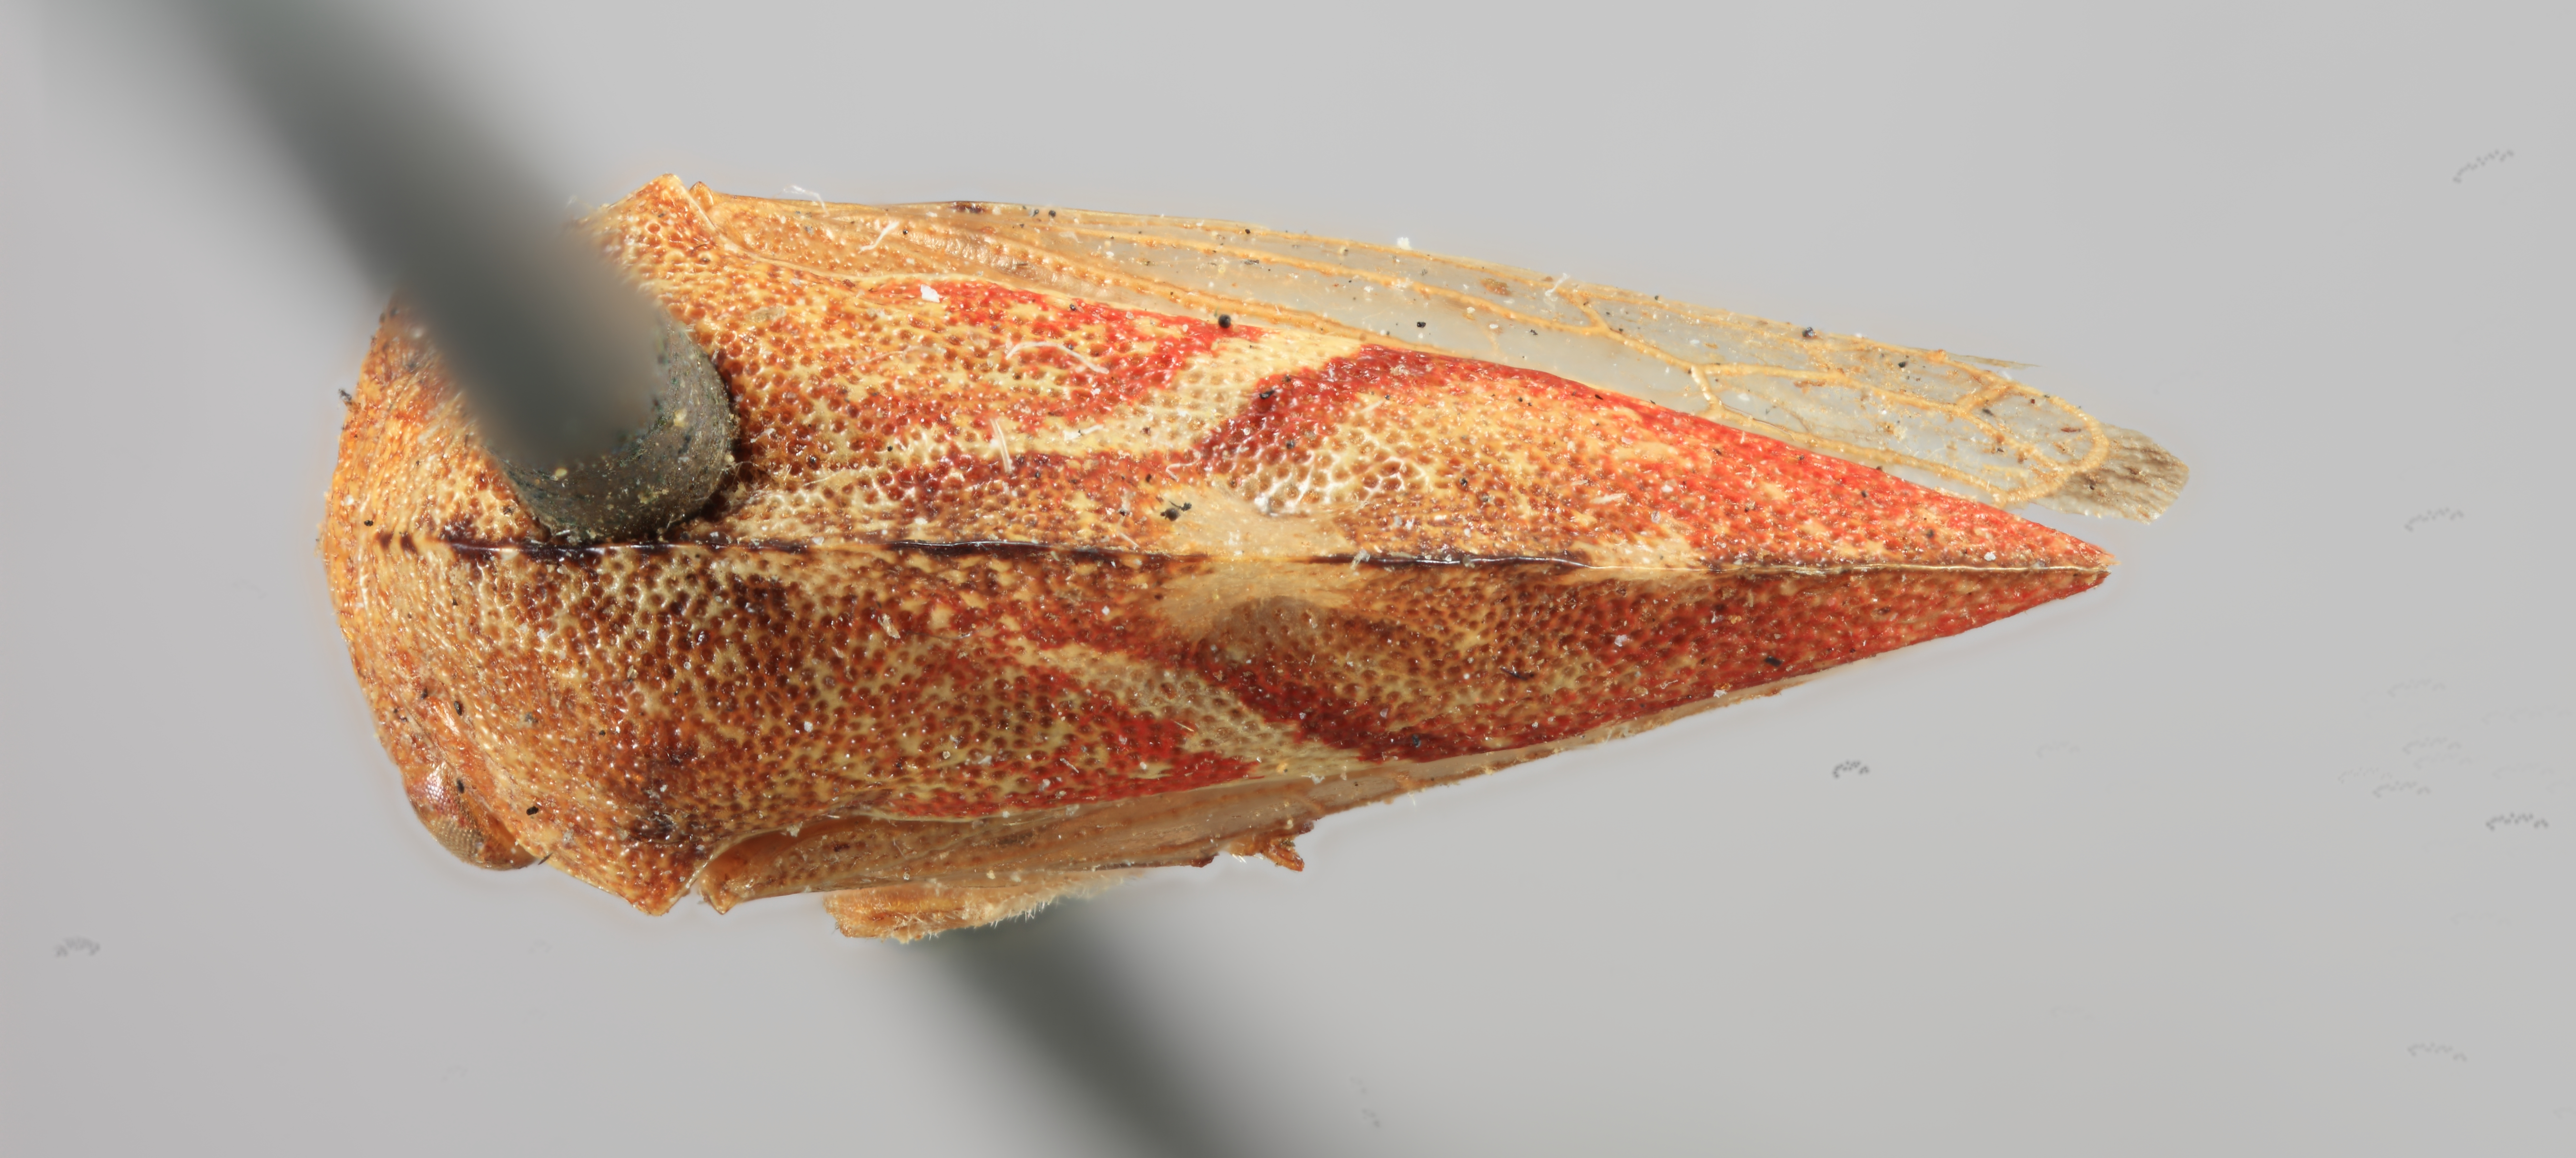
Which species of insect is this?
Cyrtesia fenestratus
